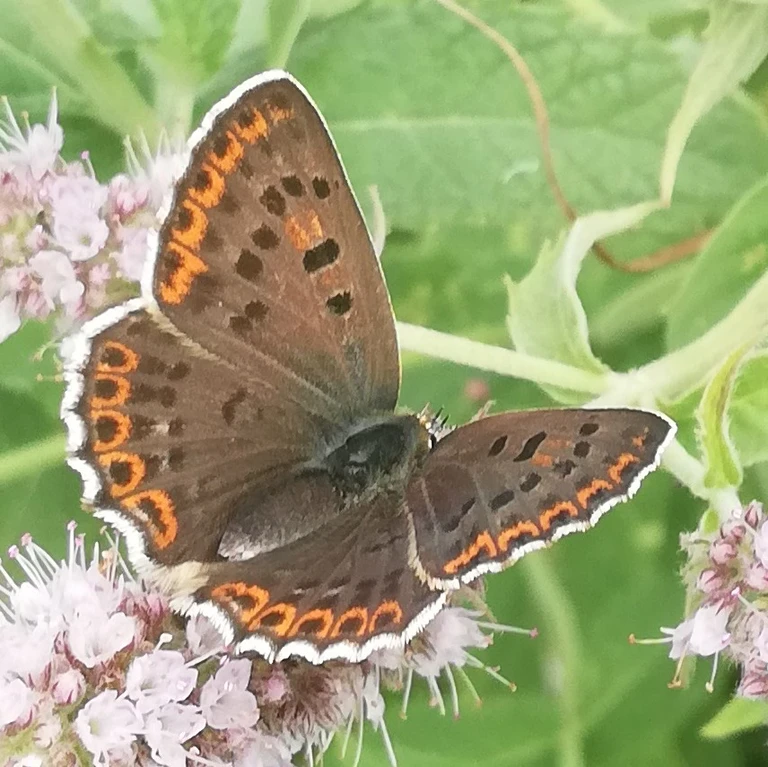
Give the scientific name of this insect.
Lycaena tityrus (also Loweia tityrus)
